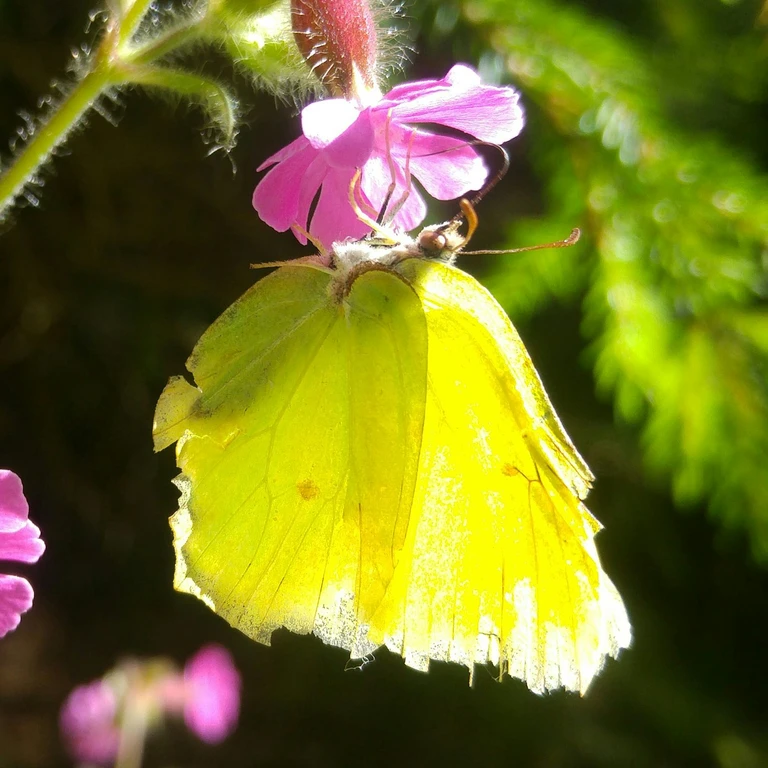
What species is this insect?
Gonepteryx rhamni
